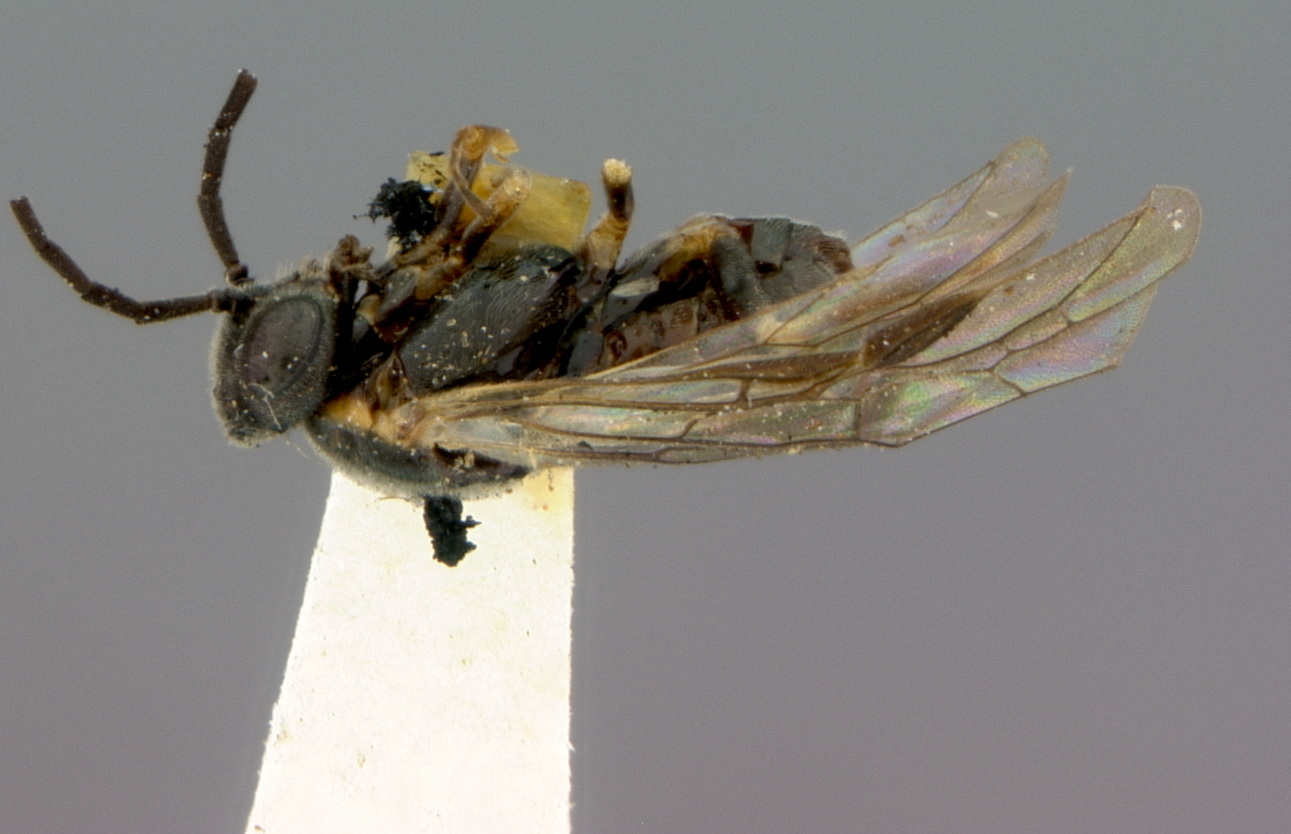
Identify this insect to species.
Gymnonychus californicus
